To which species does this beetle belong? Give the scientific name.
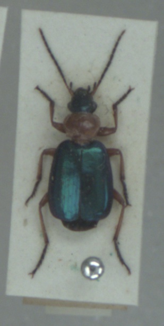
Lebia chlorocephala
